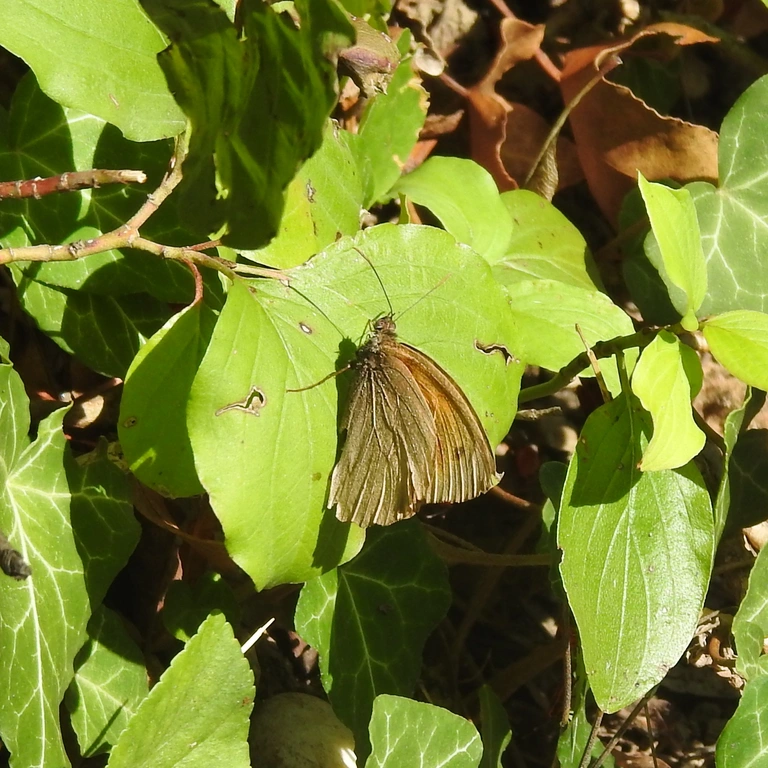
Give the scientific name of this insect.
Maniola jurtina
